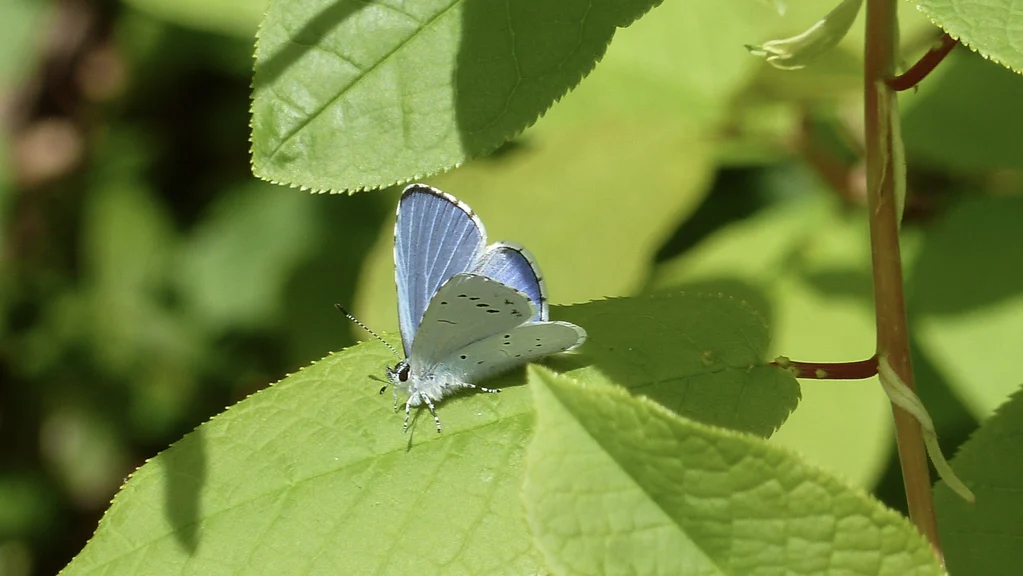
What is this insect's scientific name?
Celastrina argiolus
